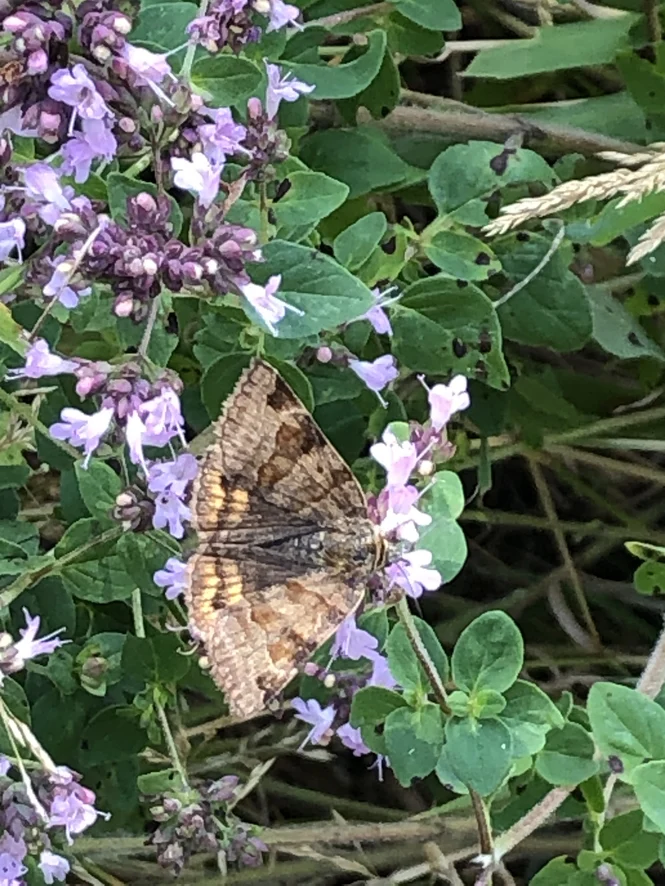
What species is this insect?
Euclidia glyphica
